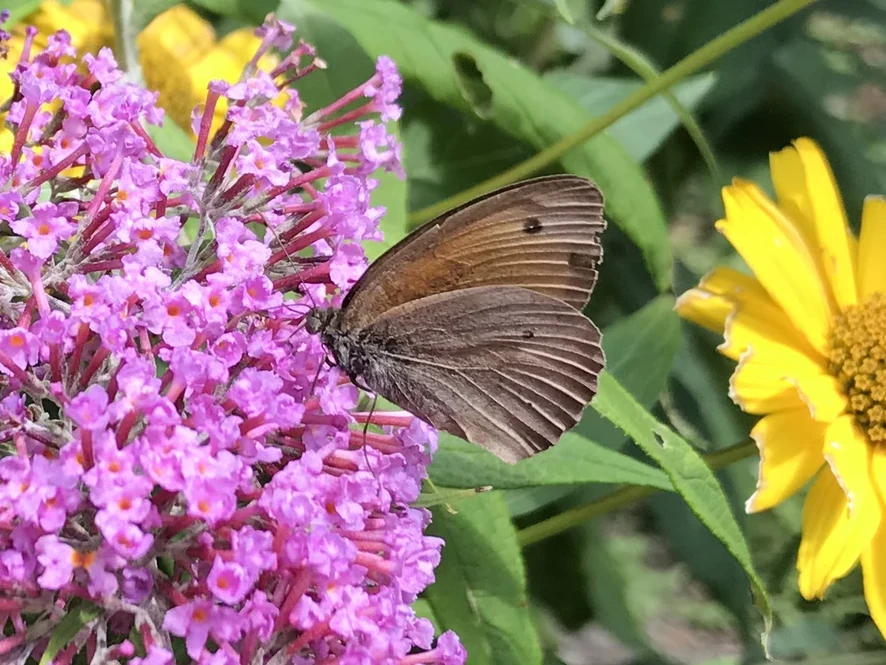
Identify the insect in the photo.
Maniola jurtina
